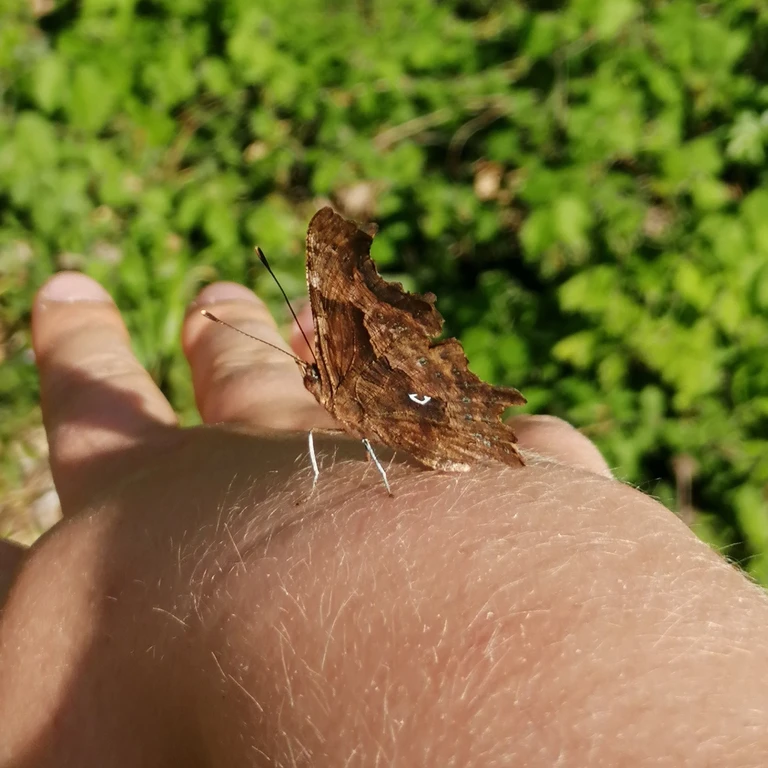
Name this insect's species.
Polygonia c-album
